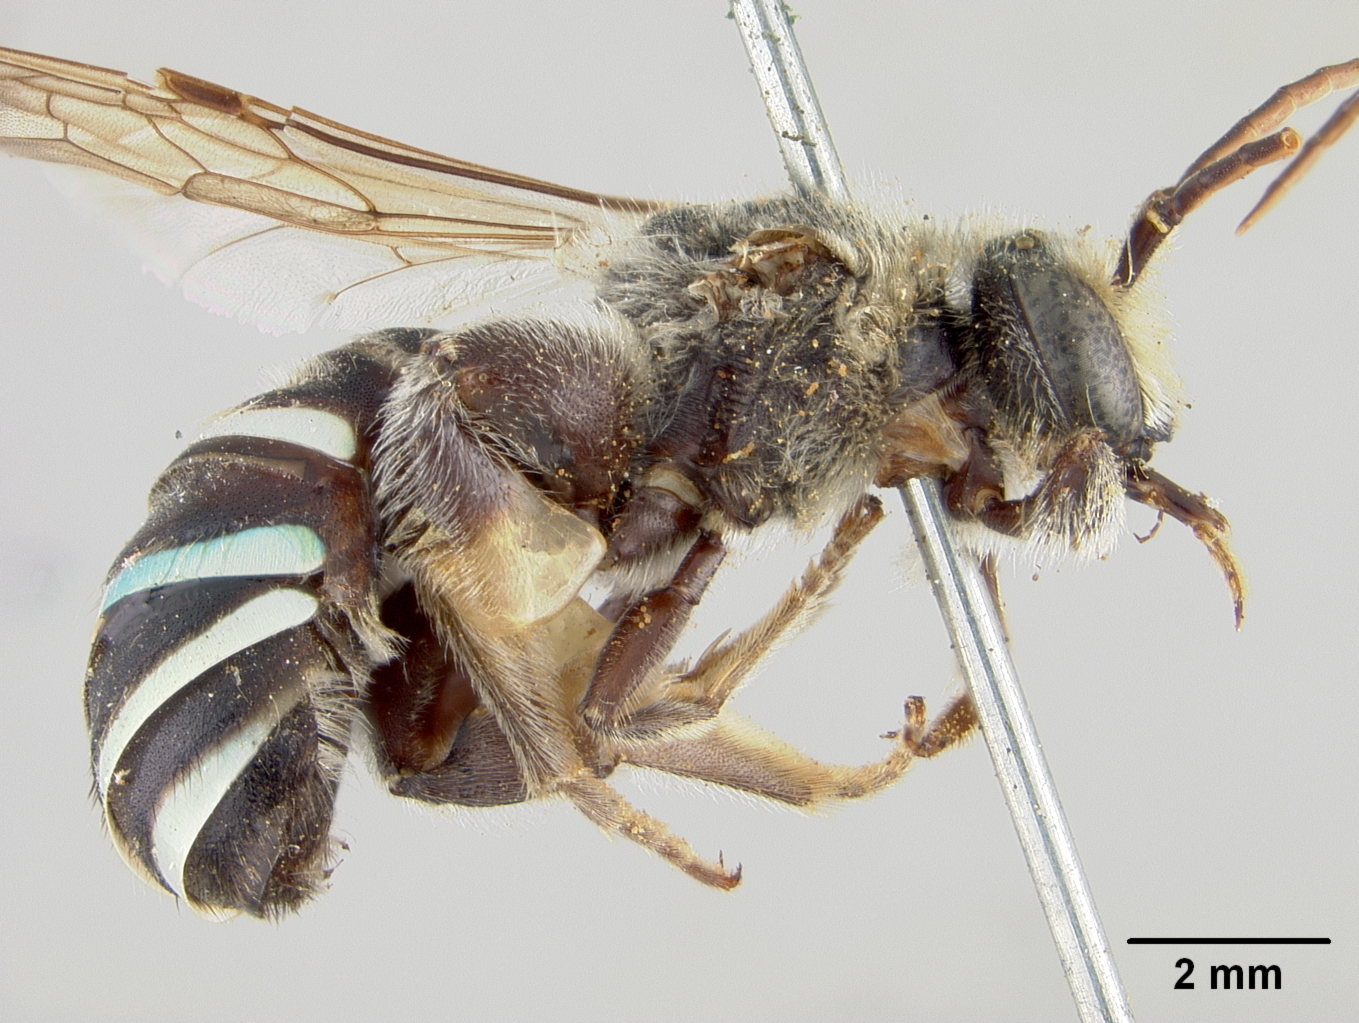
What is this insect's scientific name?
Nomia acus
